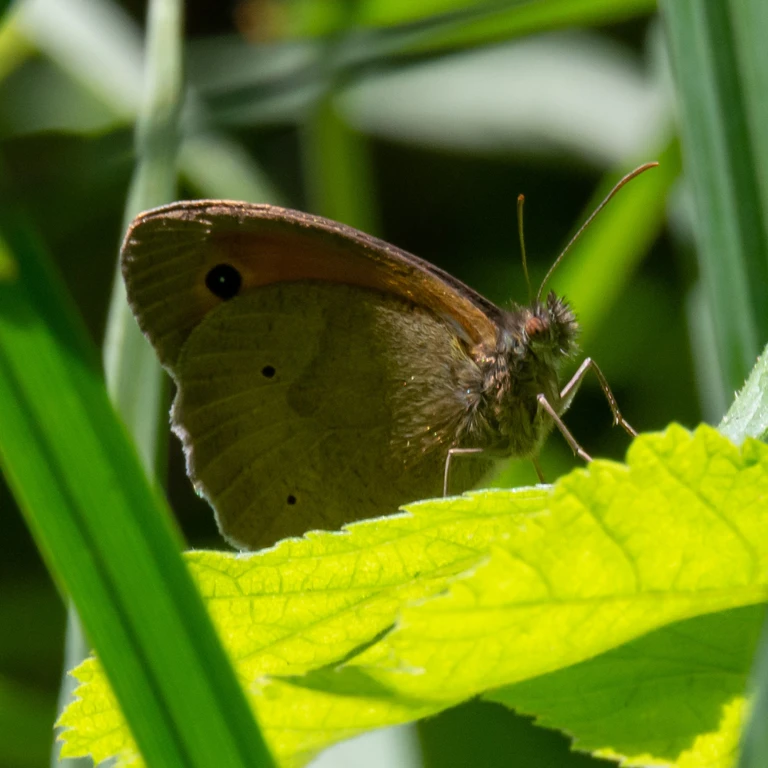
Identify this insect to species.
Maniola jurtina
